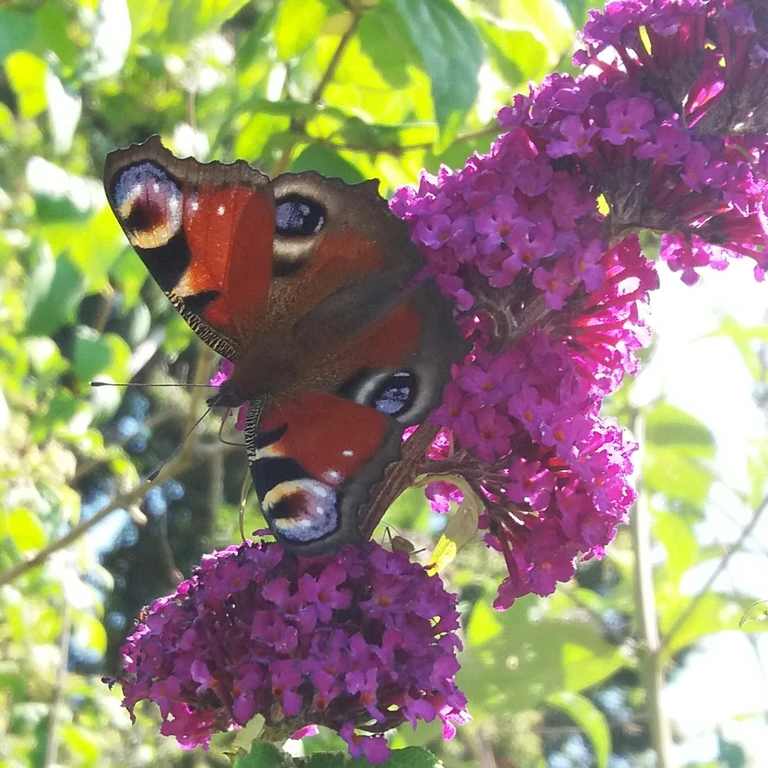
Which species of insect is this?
Aglais io
